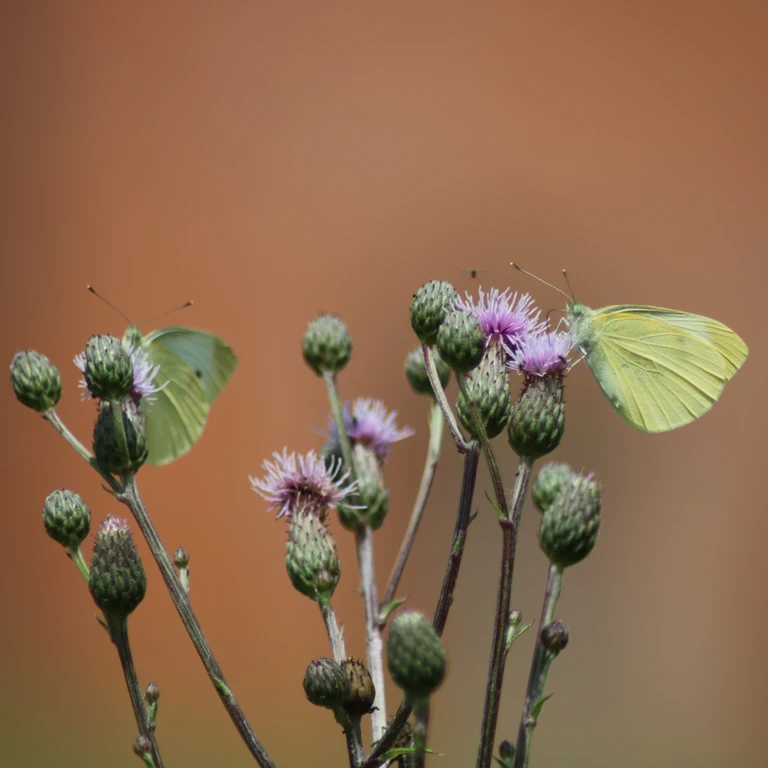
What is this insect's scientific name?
Pieris brassicae
